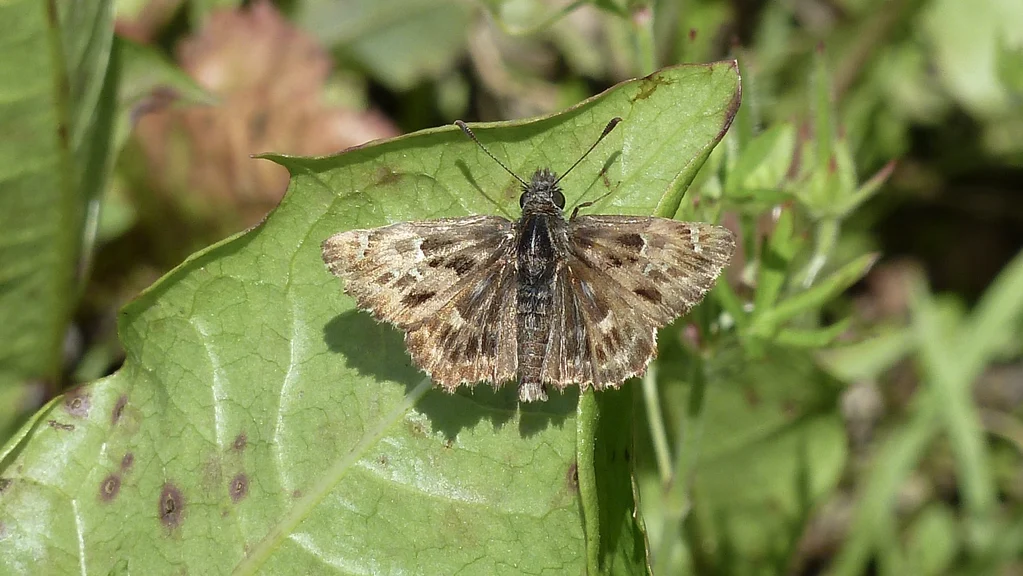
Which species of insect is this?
Carcharodus alceae
